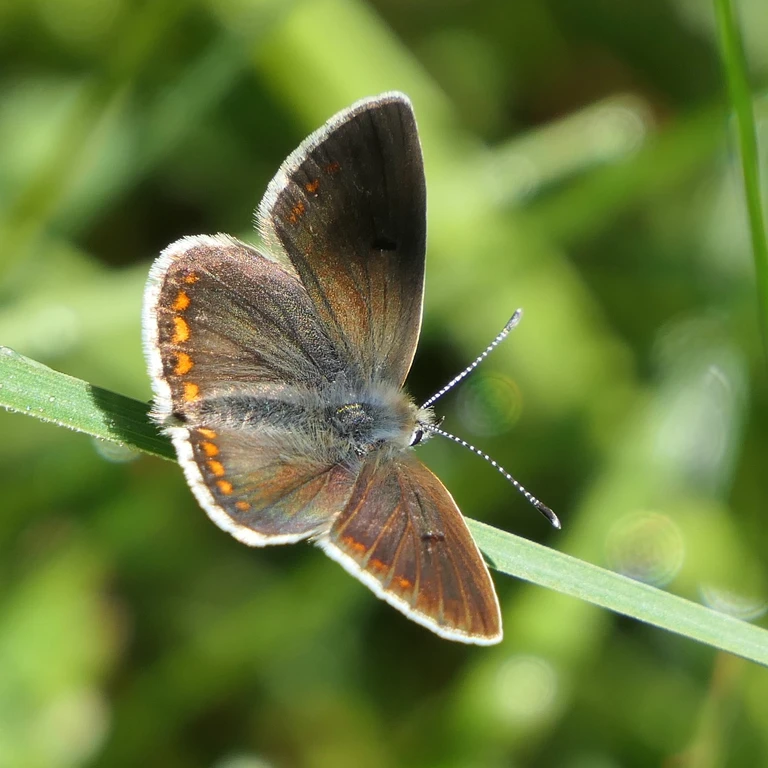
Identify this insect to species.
Aricia agestis/artaxerxes
